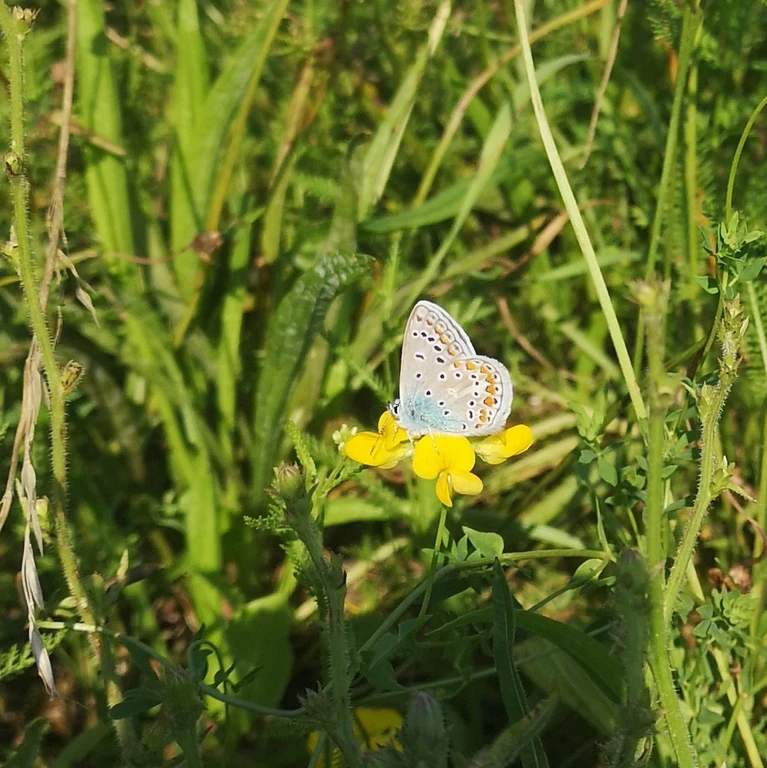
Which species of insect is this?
Polyommatus icarus
